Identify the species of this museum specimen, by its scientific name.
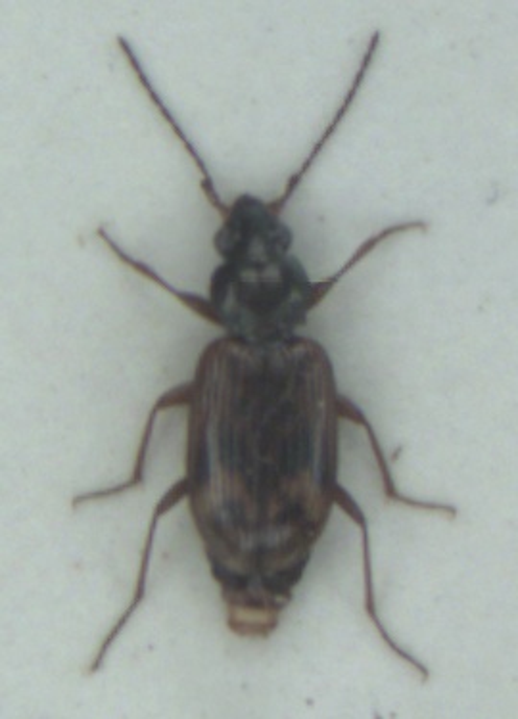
Bembidion dentellum
